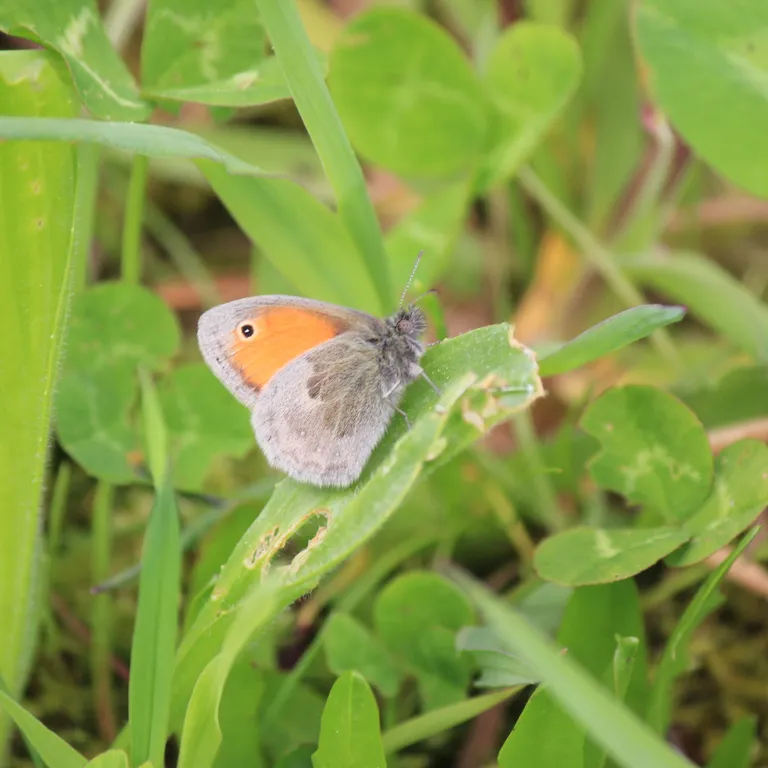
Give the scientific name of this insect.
Coenonympha pamphilus
